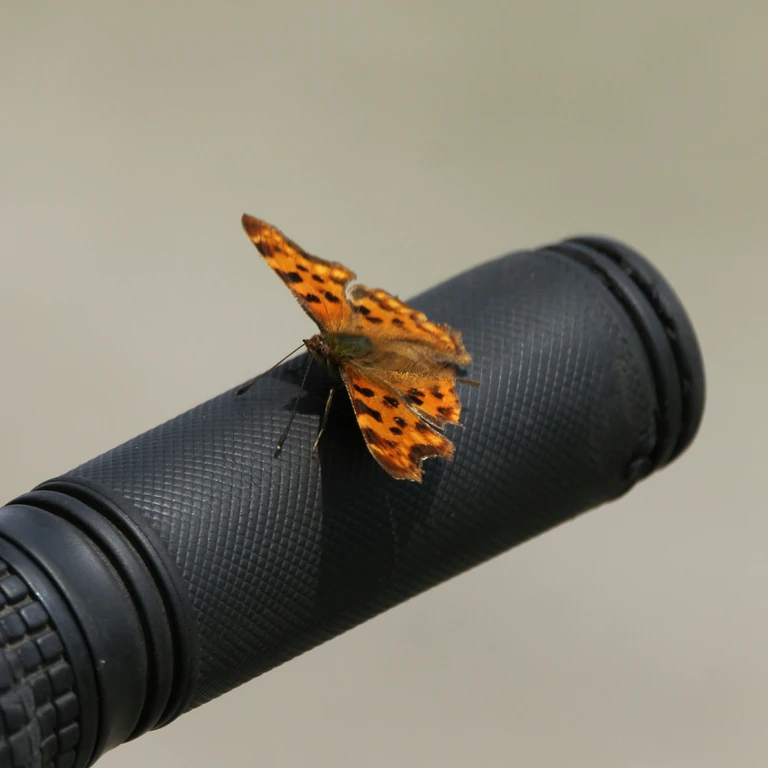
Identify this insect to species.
Polygonia c-album
